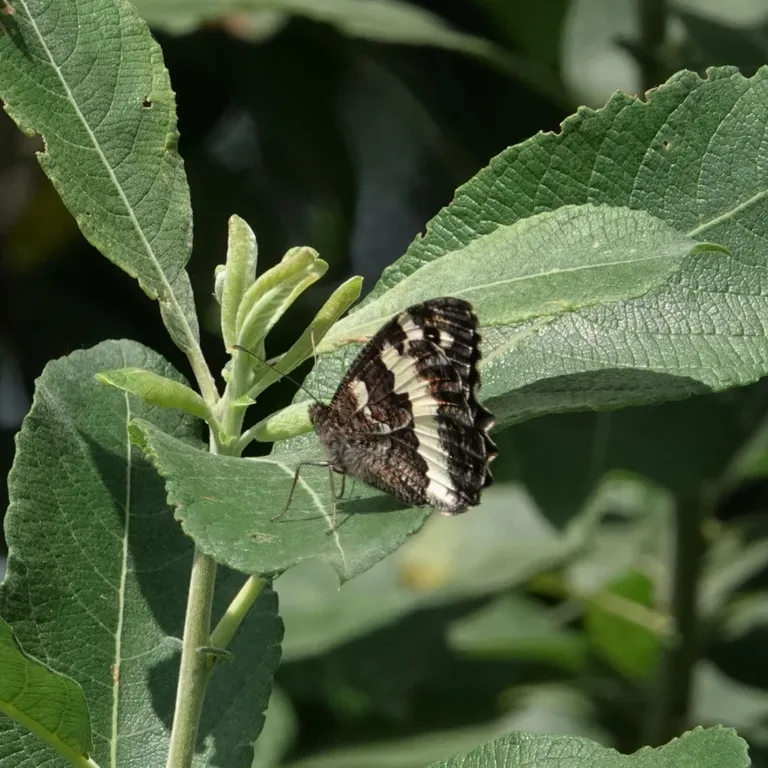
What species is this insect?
Brintesia circe
